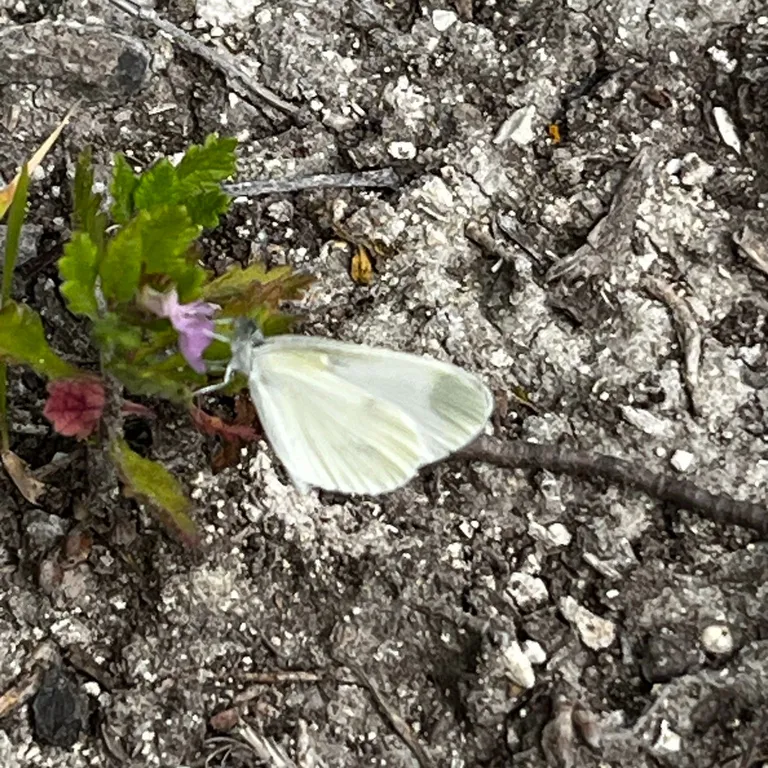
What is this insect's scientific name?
Leptidea sinapis/juvernica
